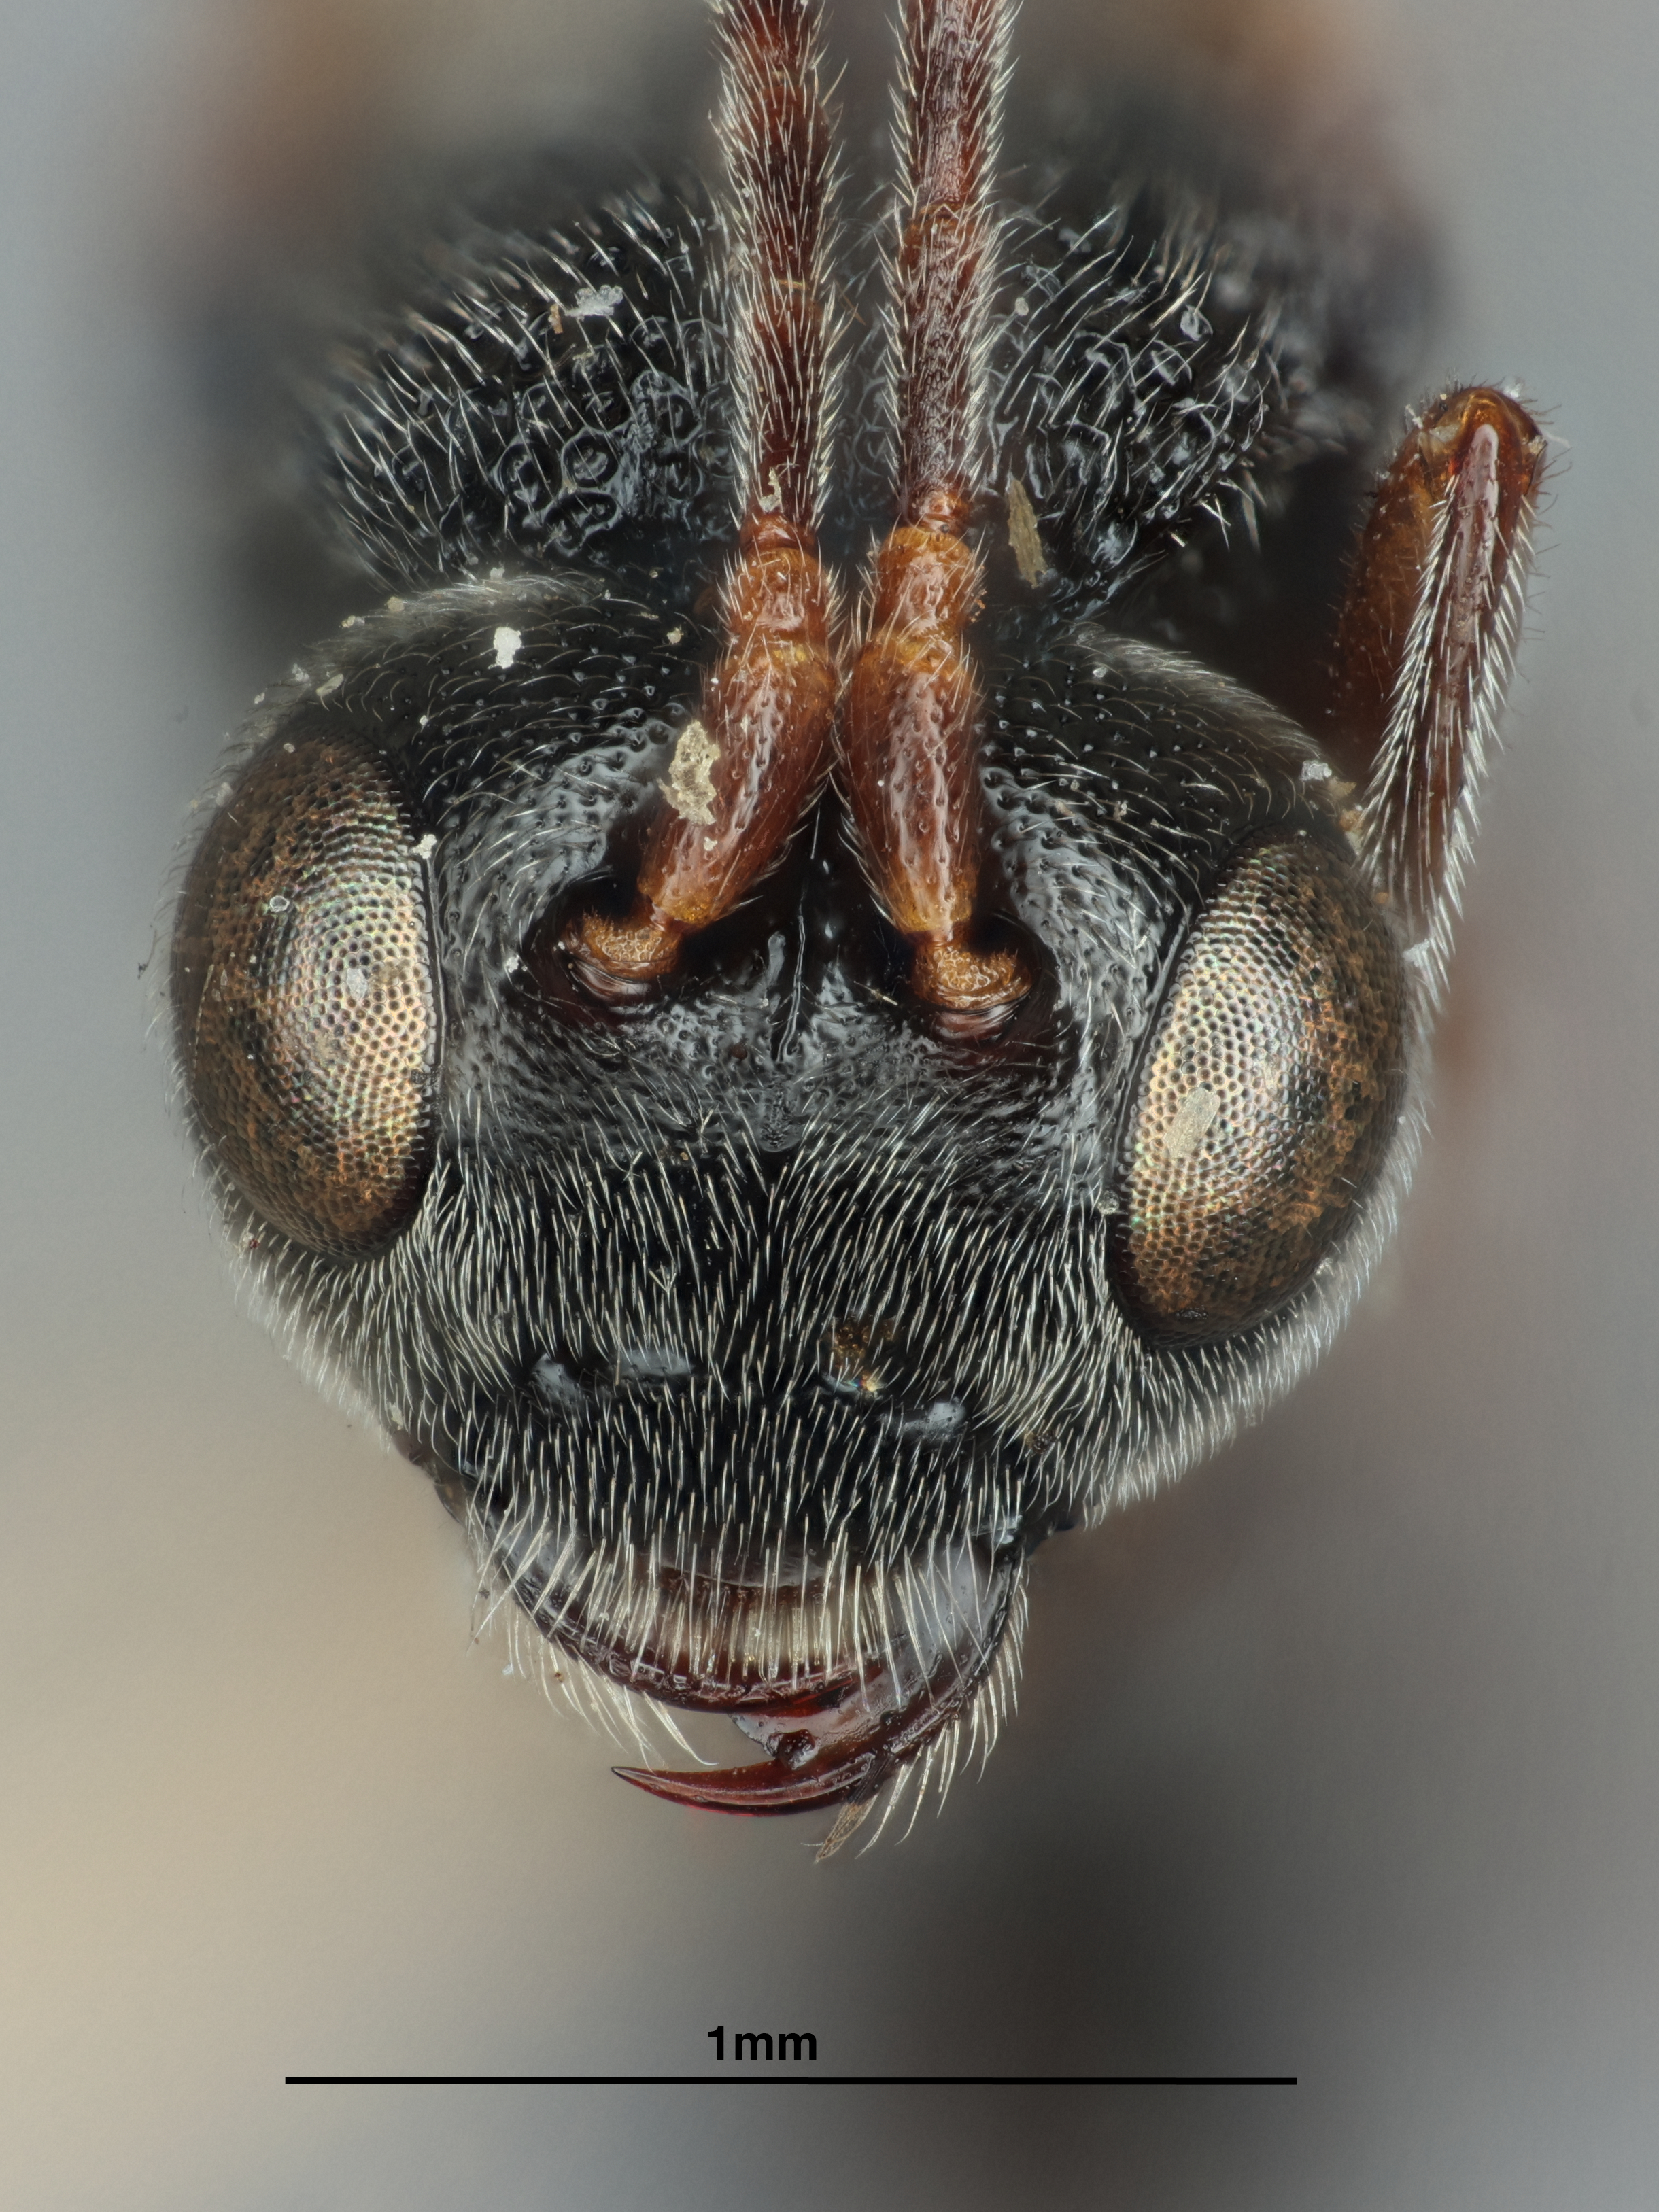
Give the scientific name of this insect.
Helorimorpha fumipennis
